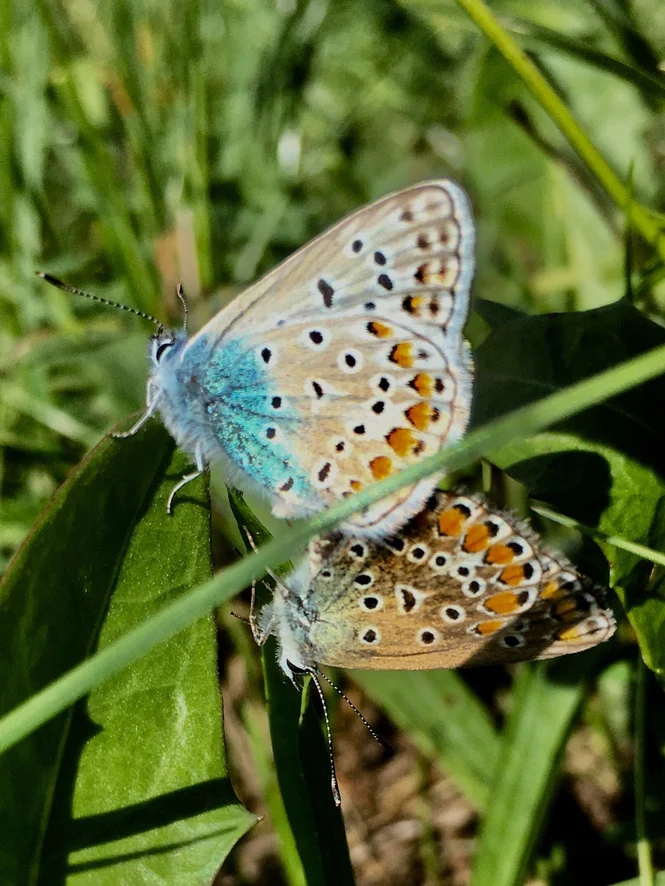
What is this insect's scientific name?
Polyommatus icarus
